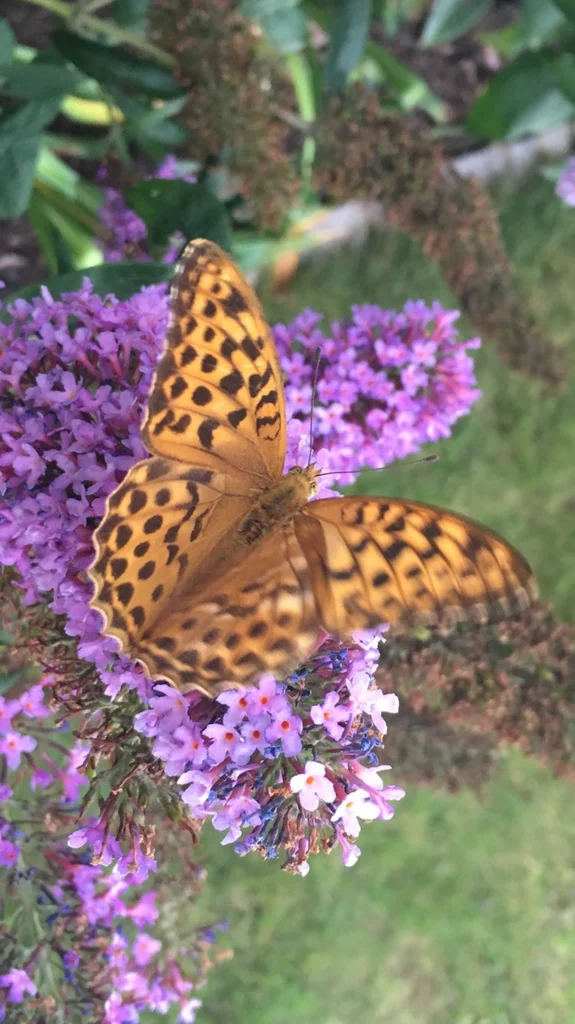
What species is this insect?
Argynnis paphia
